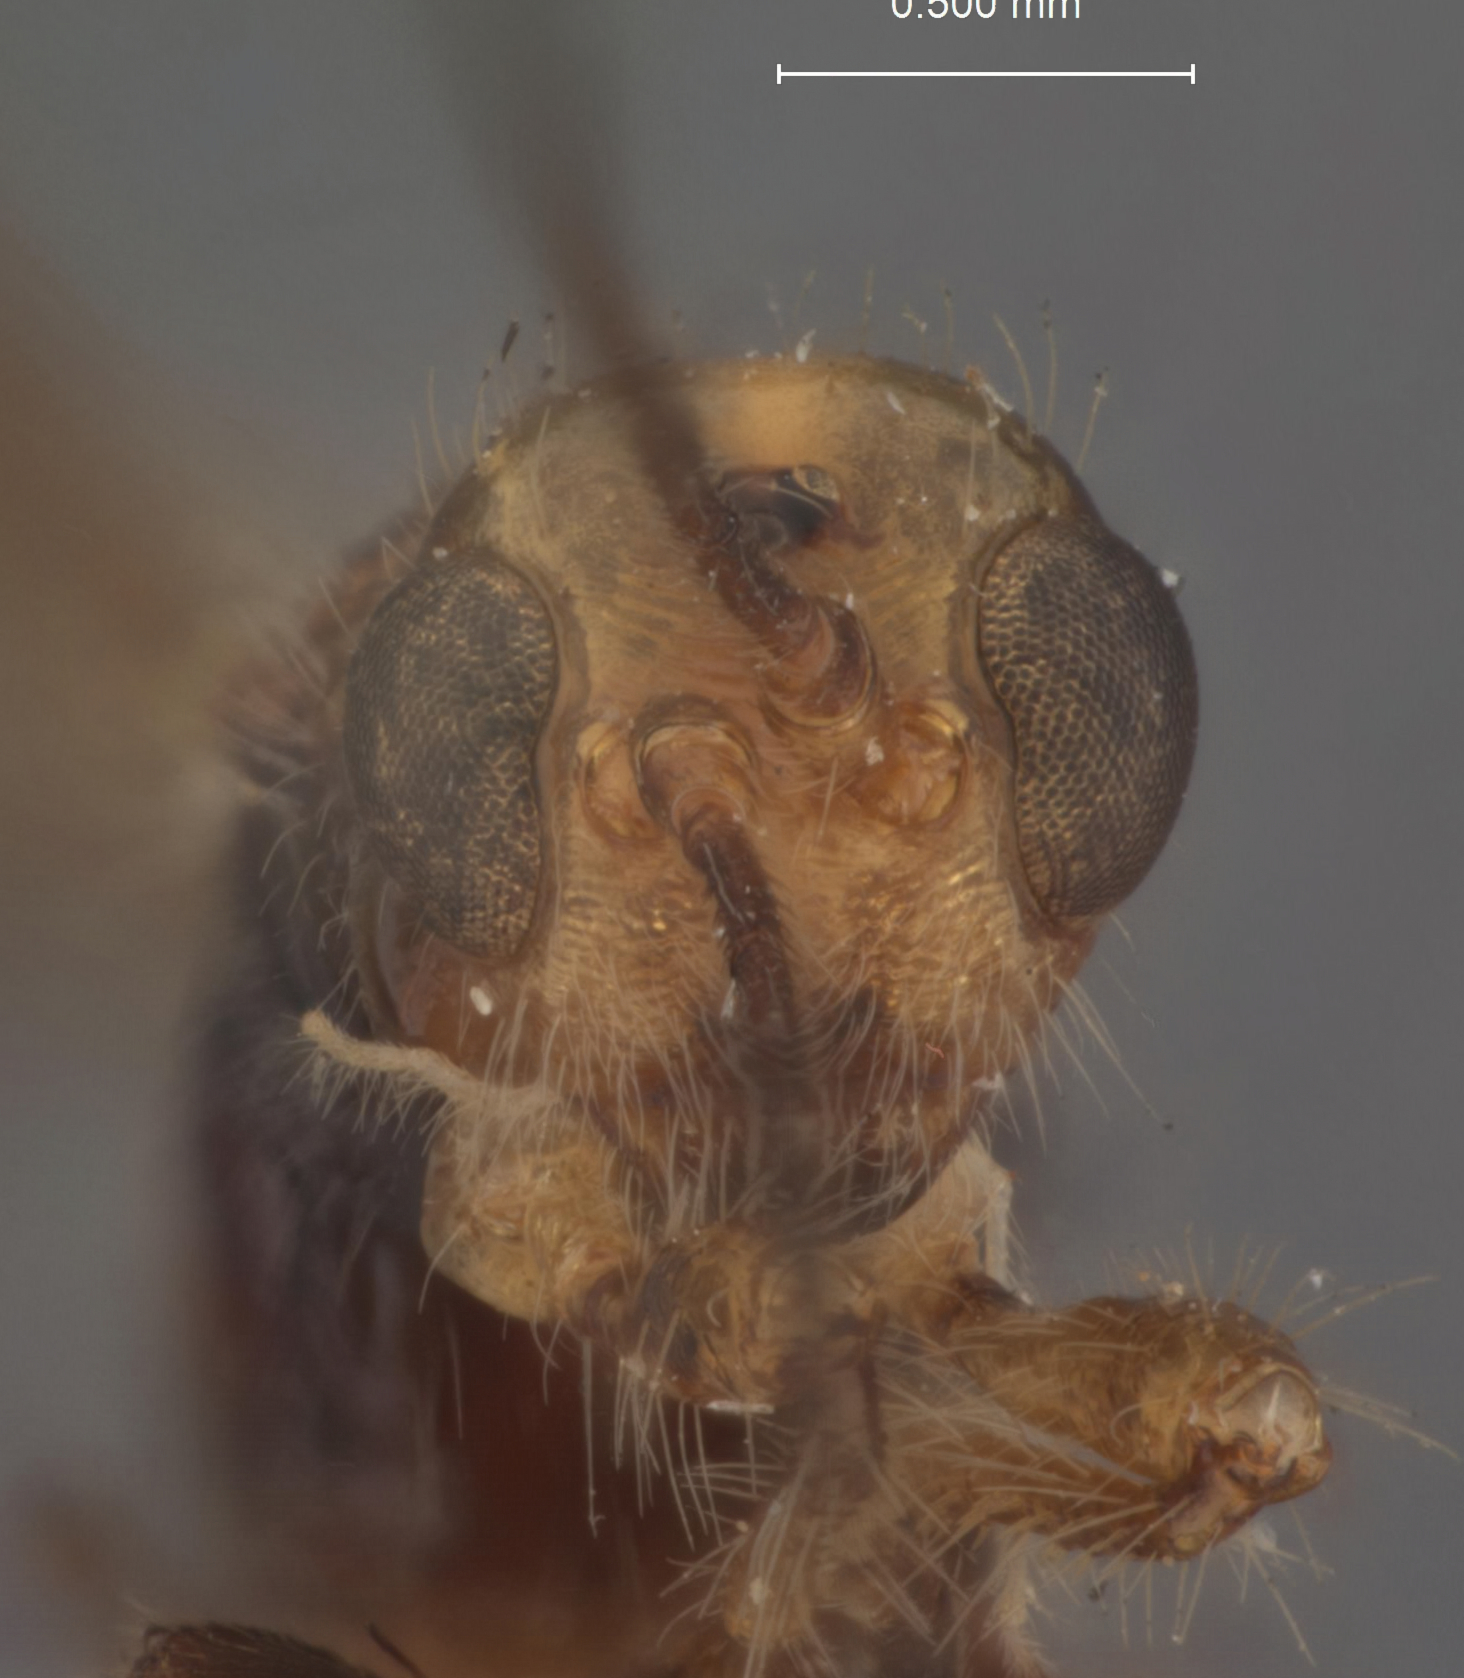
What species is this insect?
Spathius leucippus
